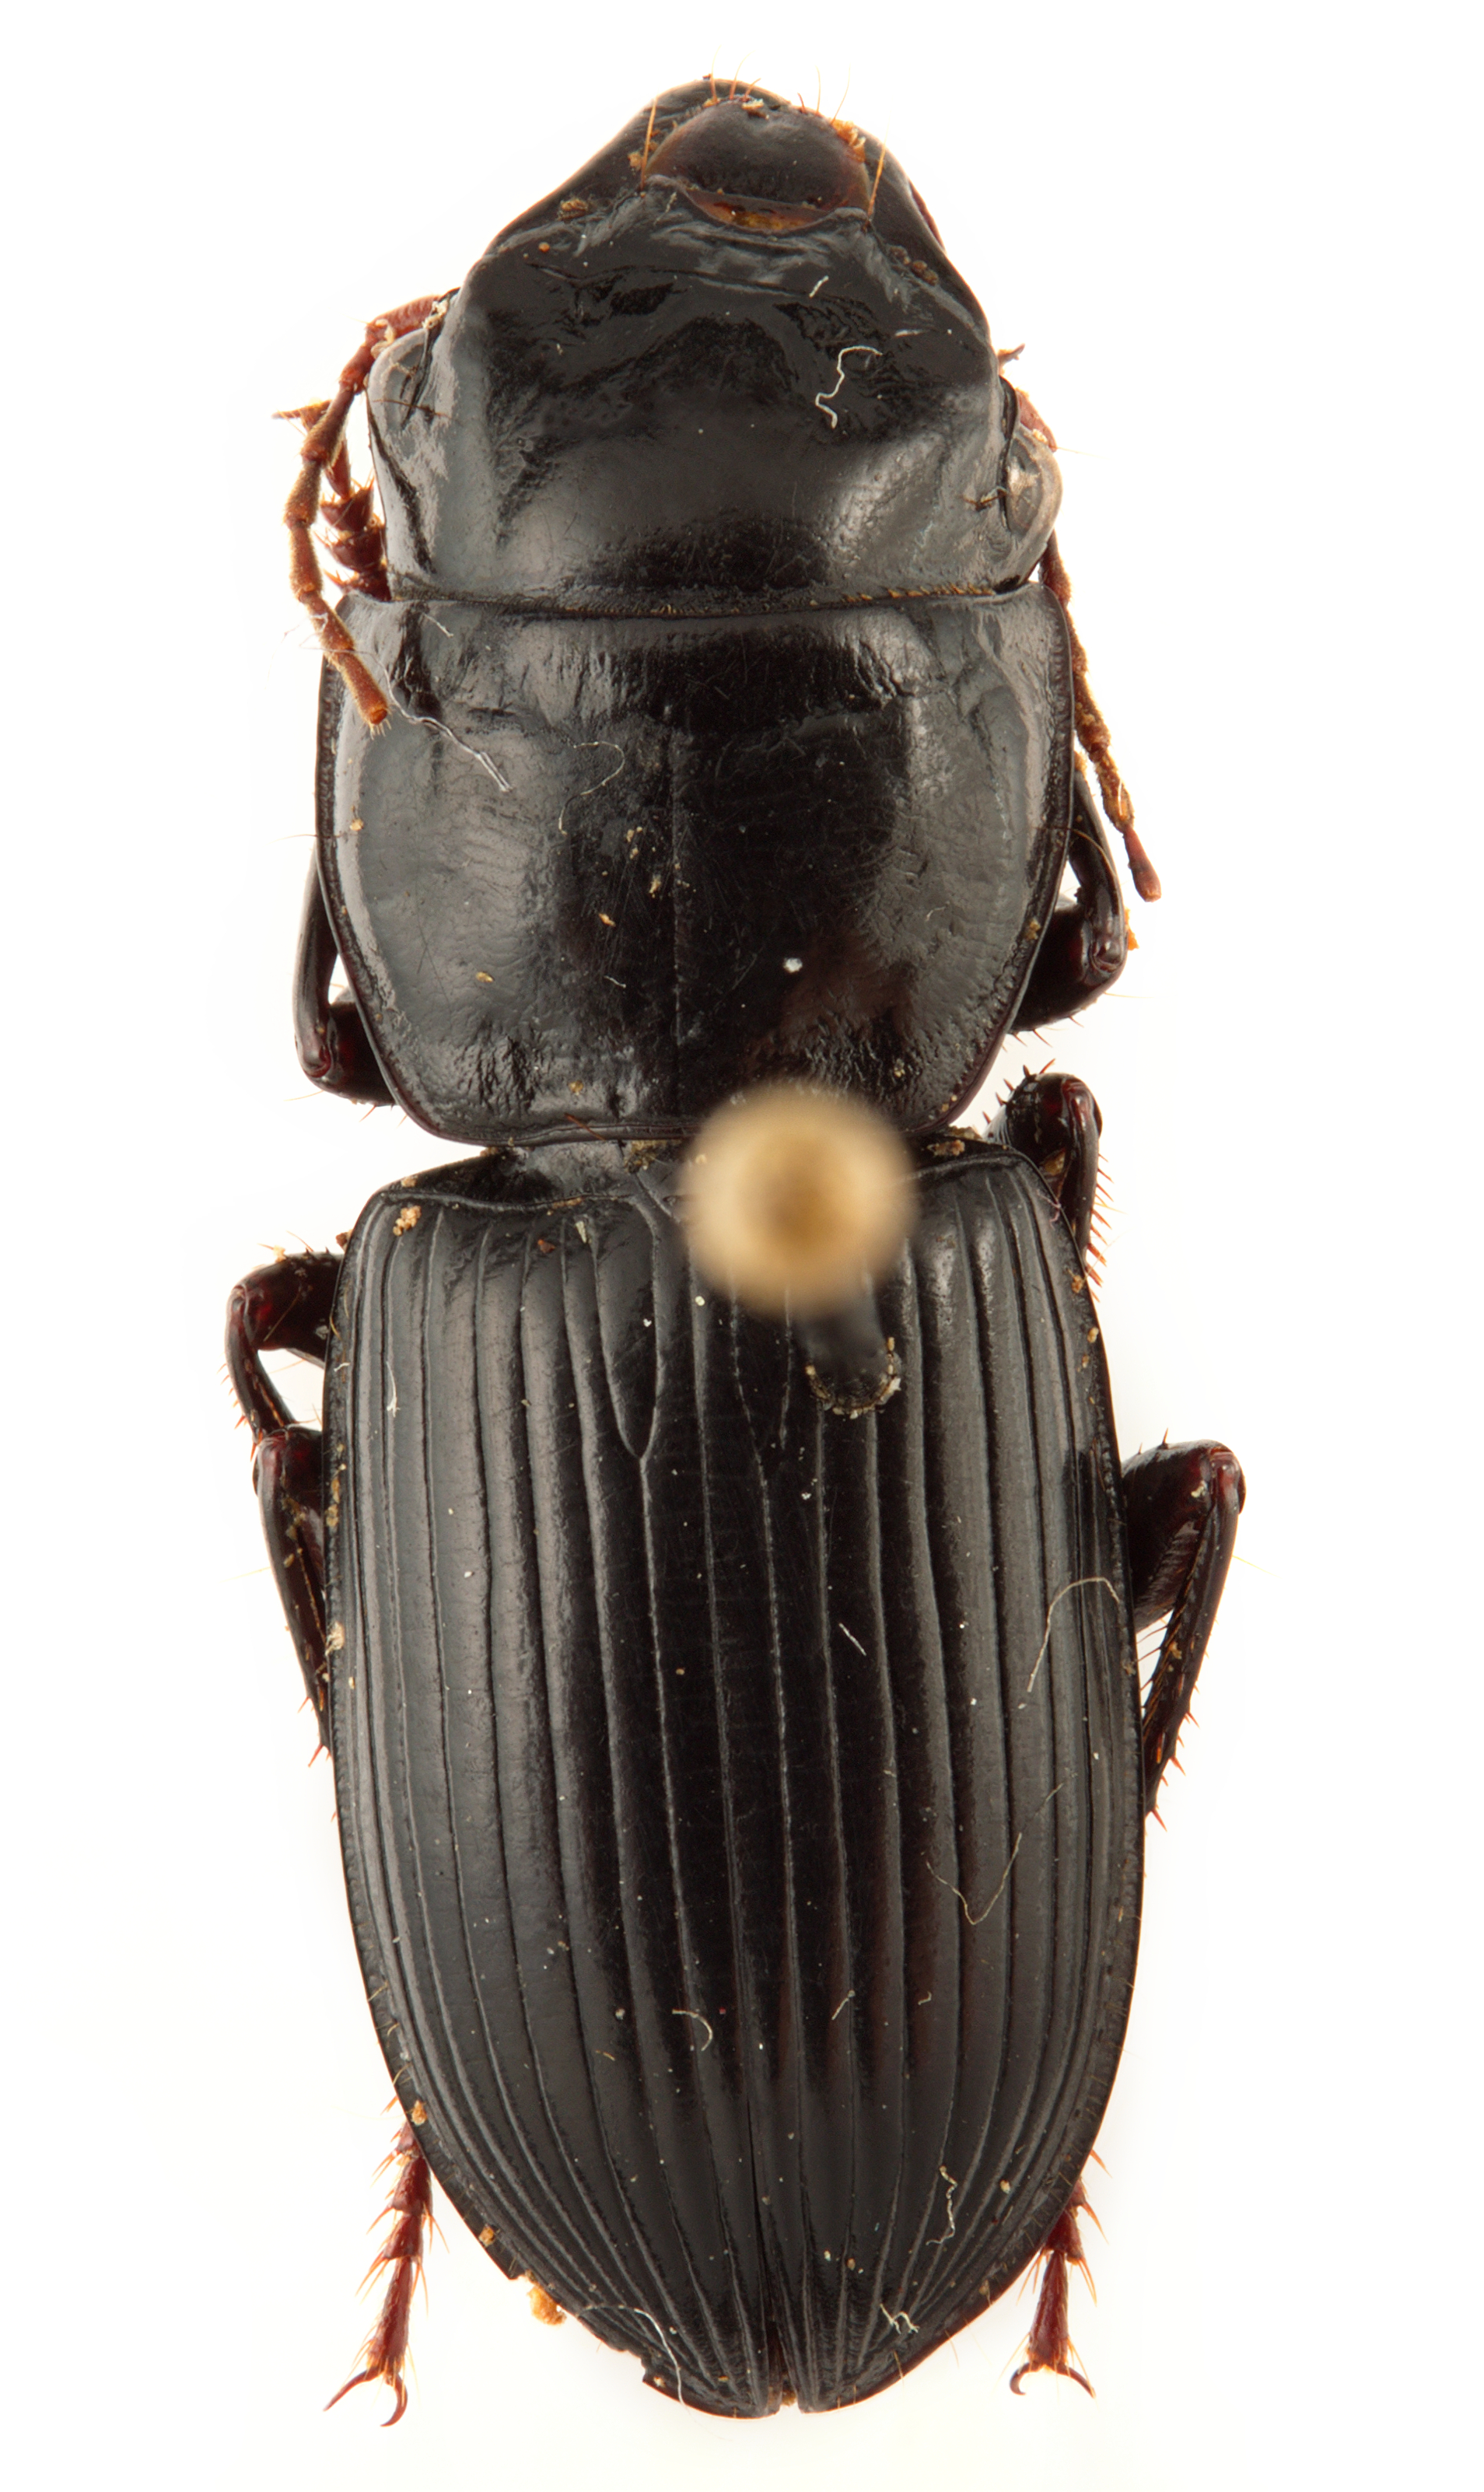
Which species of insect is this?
Acinopus gutturosus
